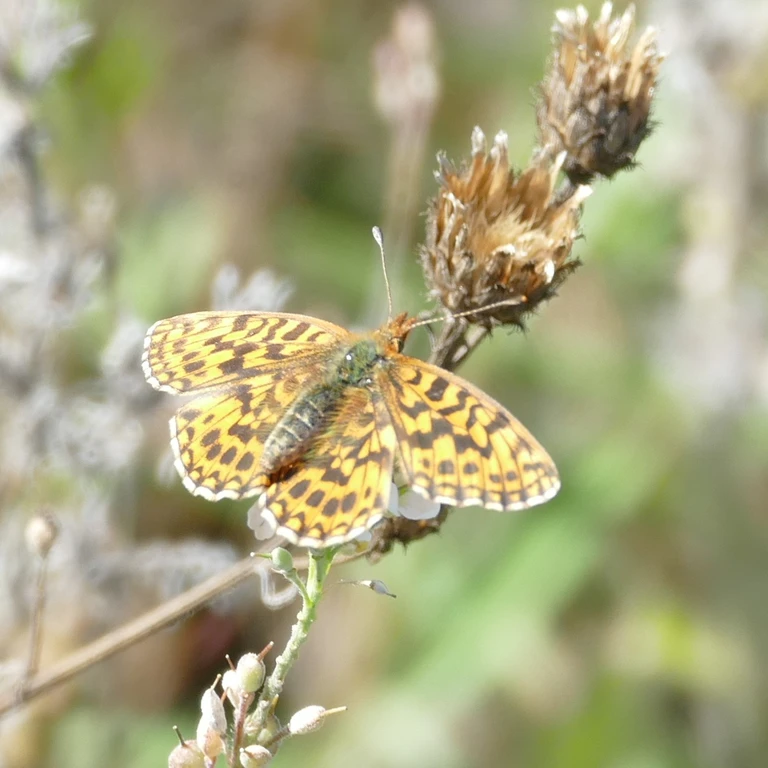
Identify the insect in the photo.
Boloria dia
